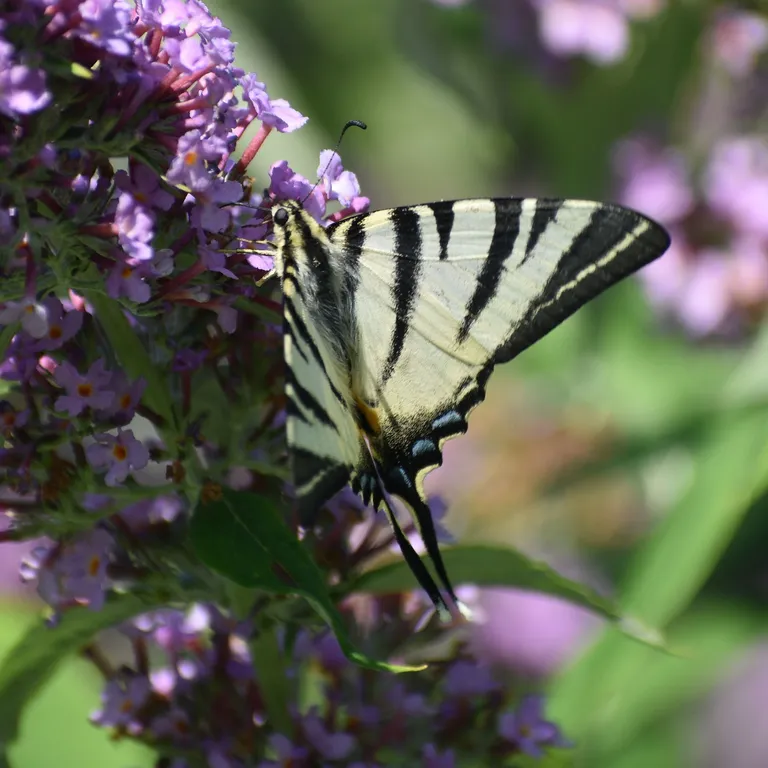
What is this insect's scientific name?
Iphiclides podalirius
